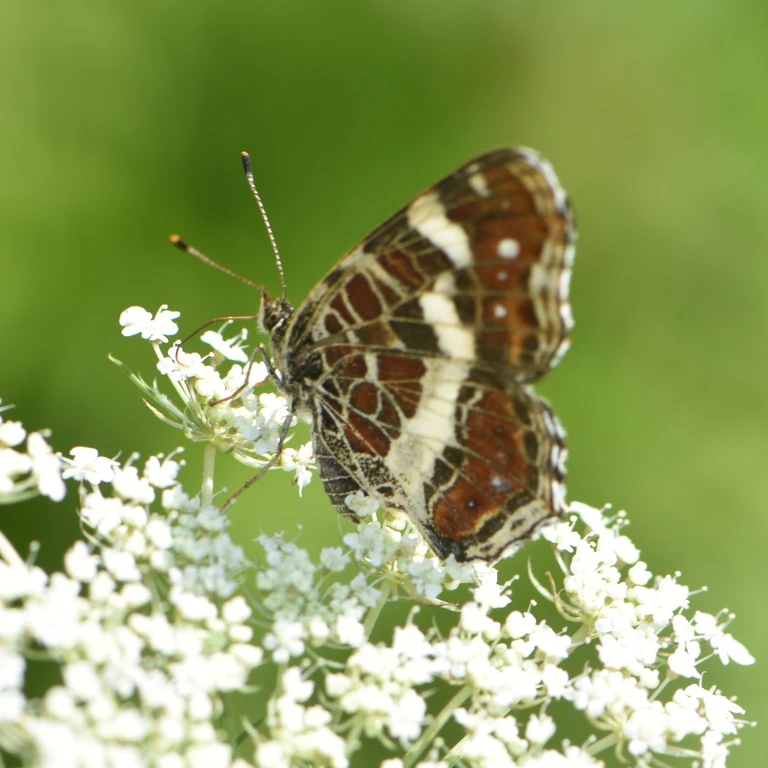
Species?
Araschnia levana
